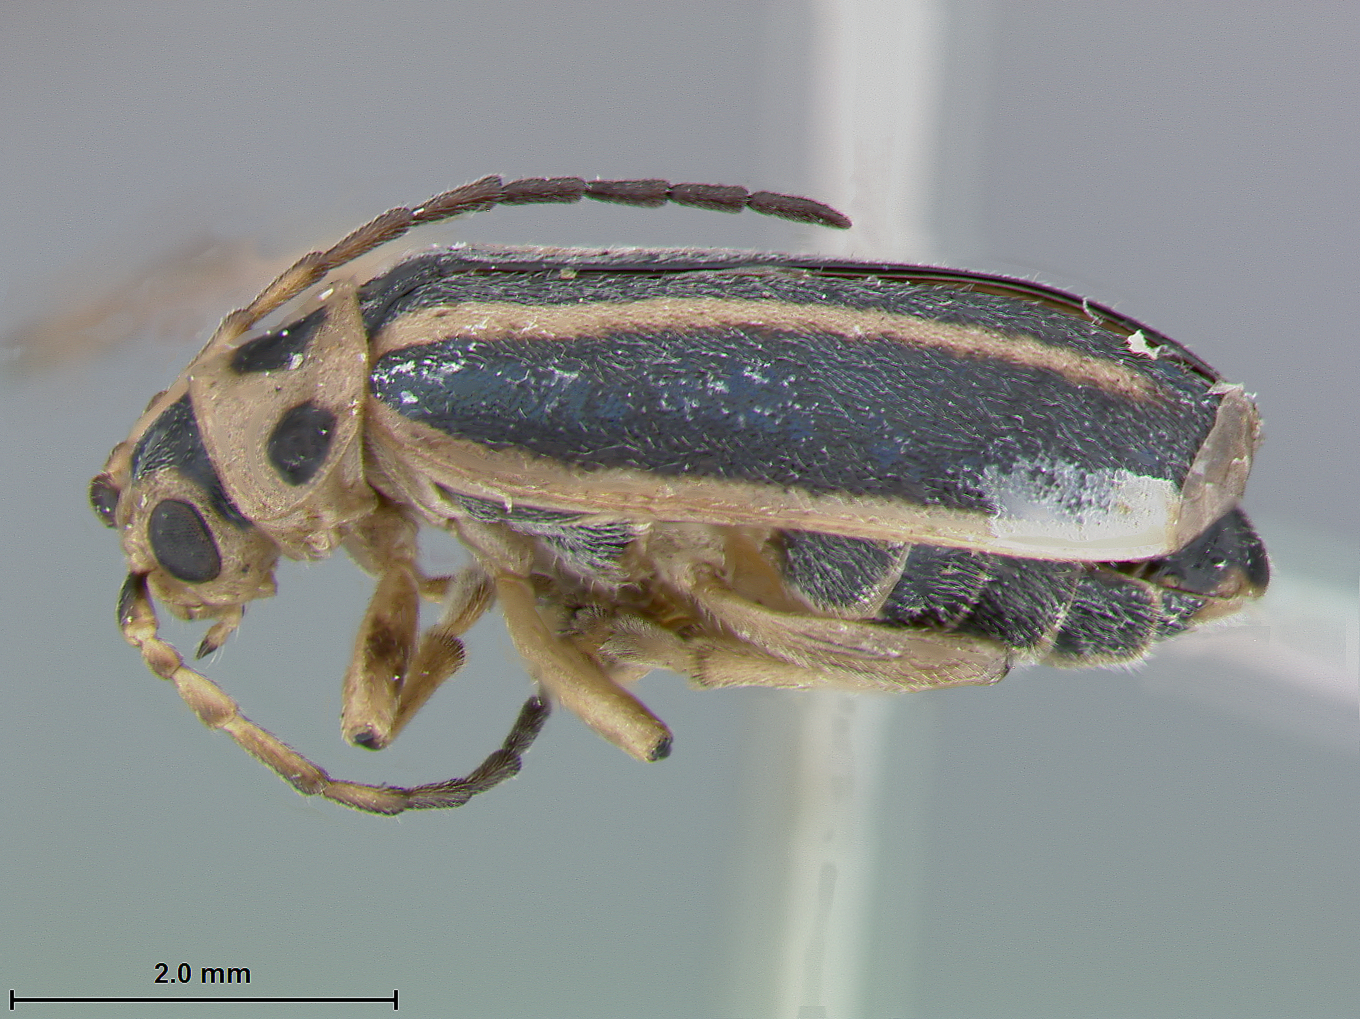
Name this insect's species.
Triphabda neoscotiae
